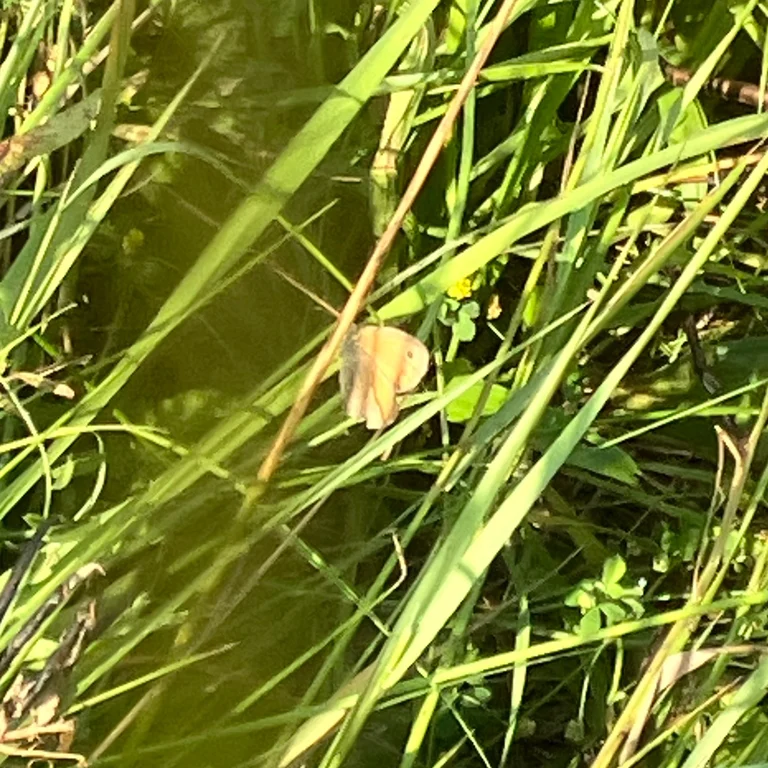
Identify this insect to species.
Coenonympha pamphilus
